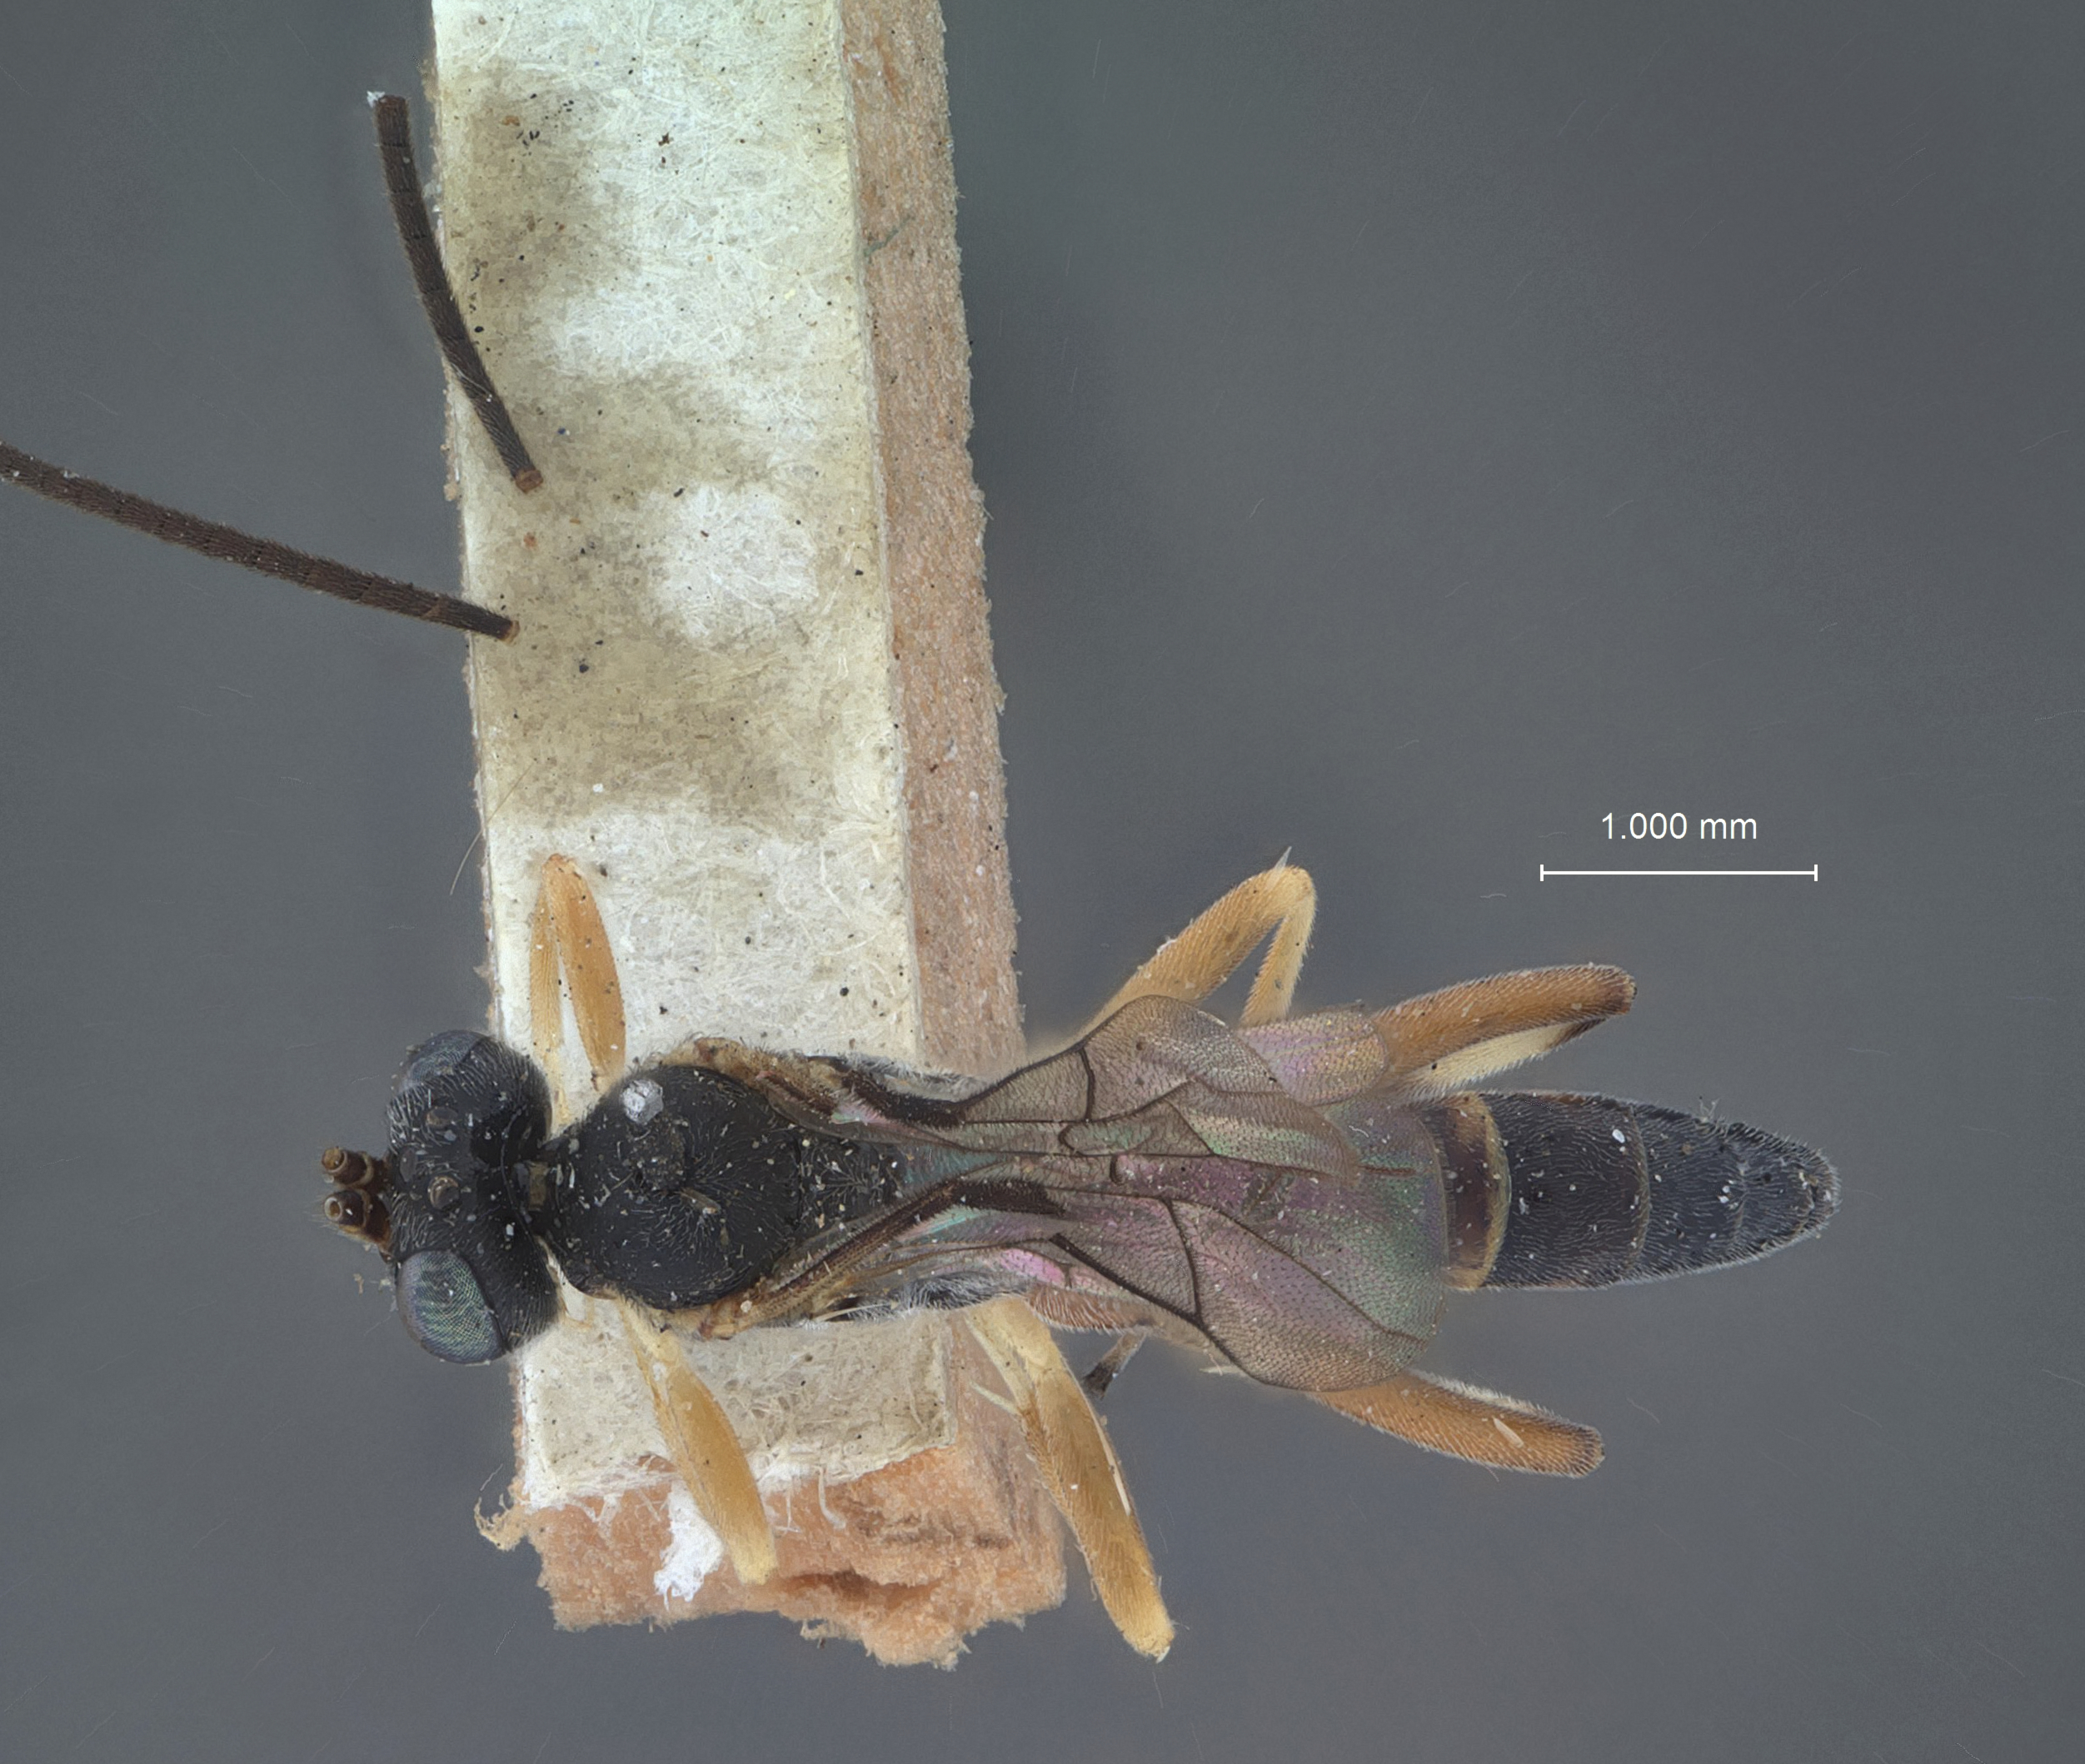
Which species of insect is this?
Hypothereutes elyi
